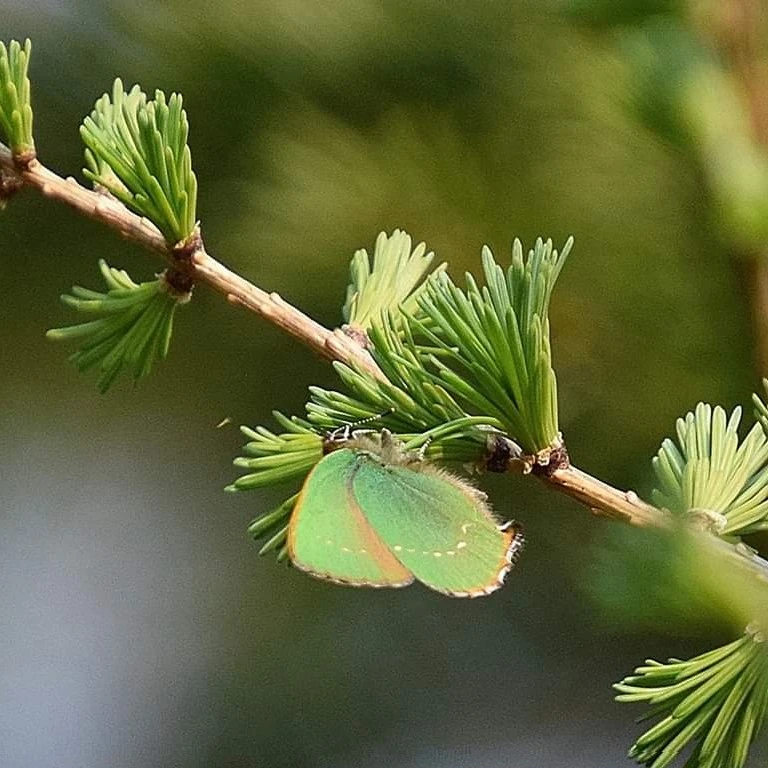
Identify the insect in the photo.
Callophrys rubi
